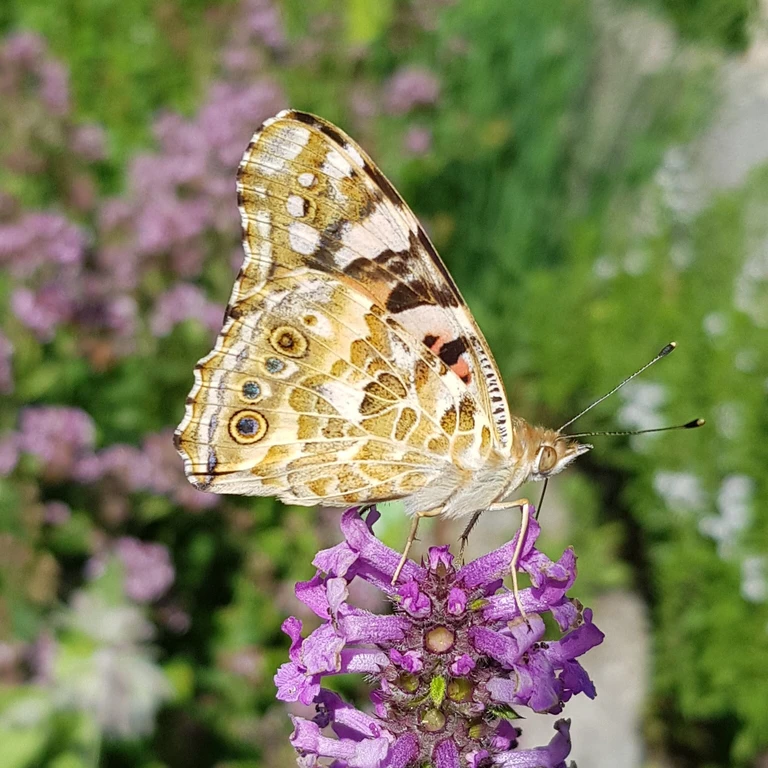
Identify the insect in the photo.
Vanessa cardui
